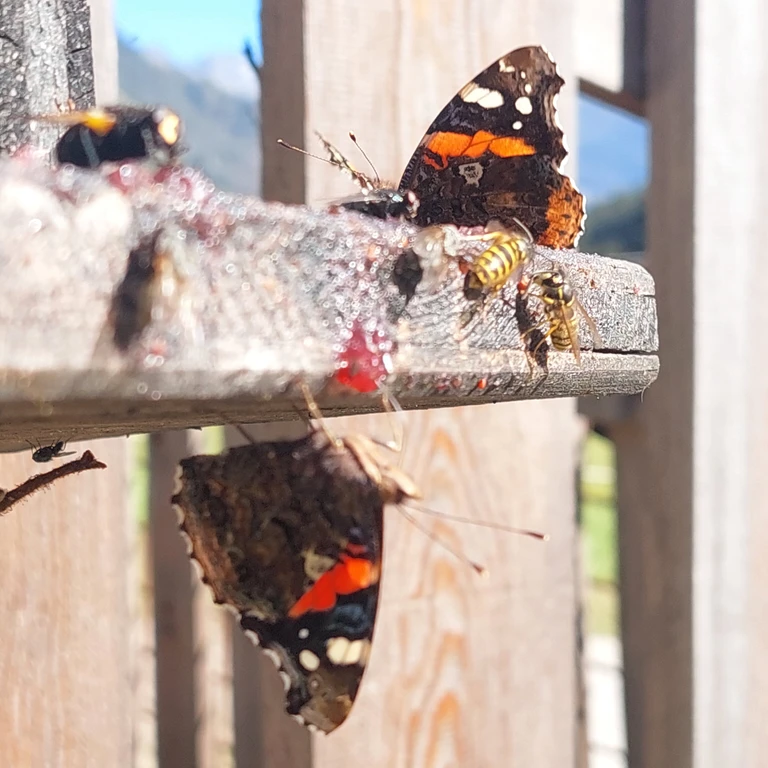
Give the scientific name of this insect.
Vanessa atalanta
